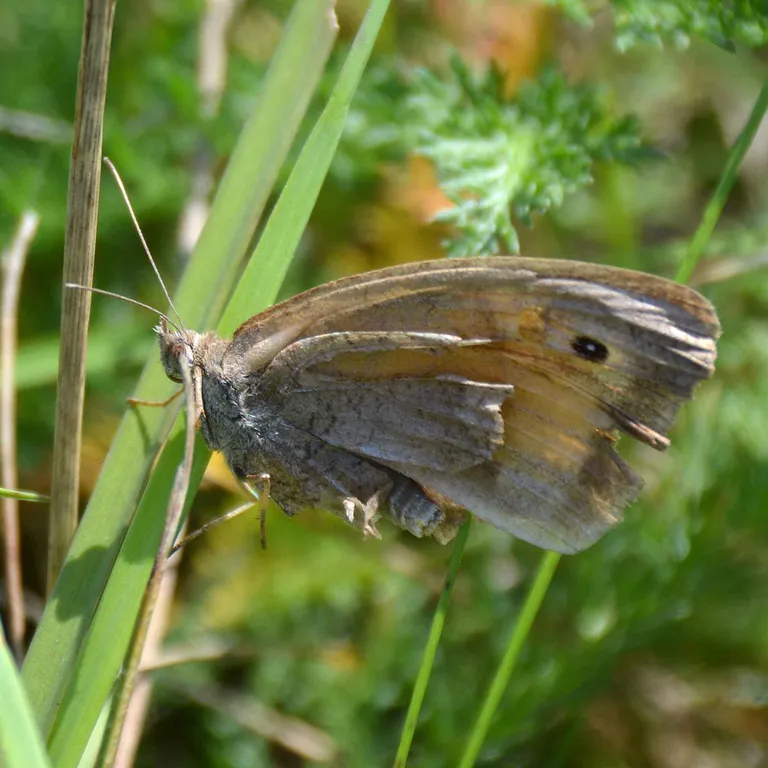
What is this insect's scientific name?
Maniola jurtina
